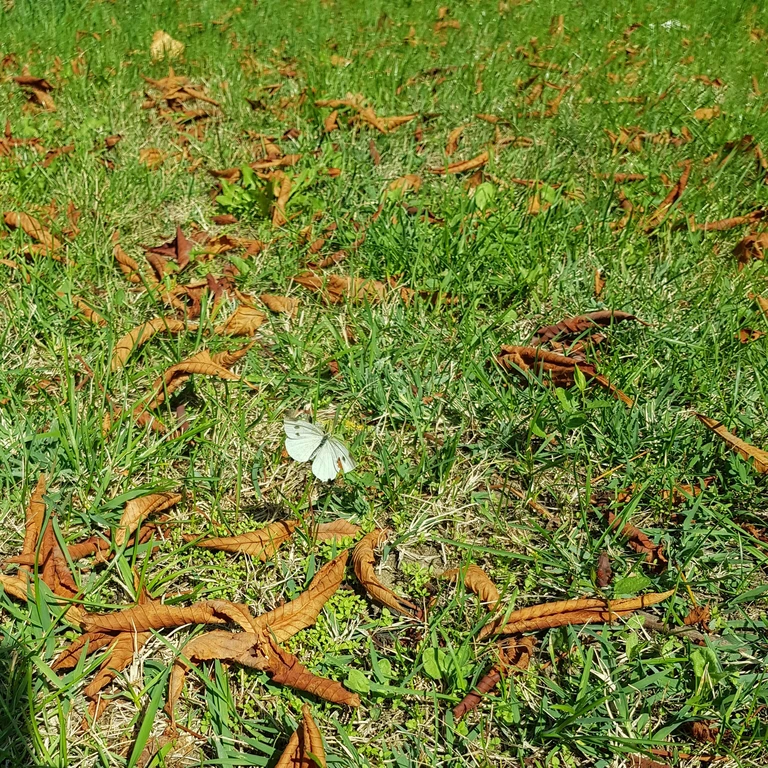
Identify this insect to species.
Pieris rapae
